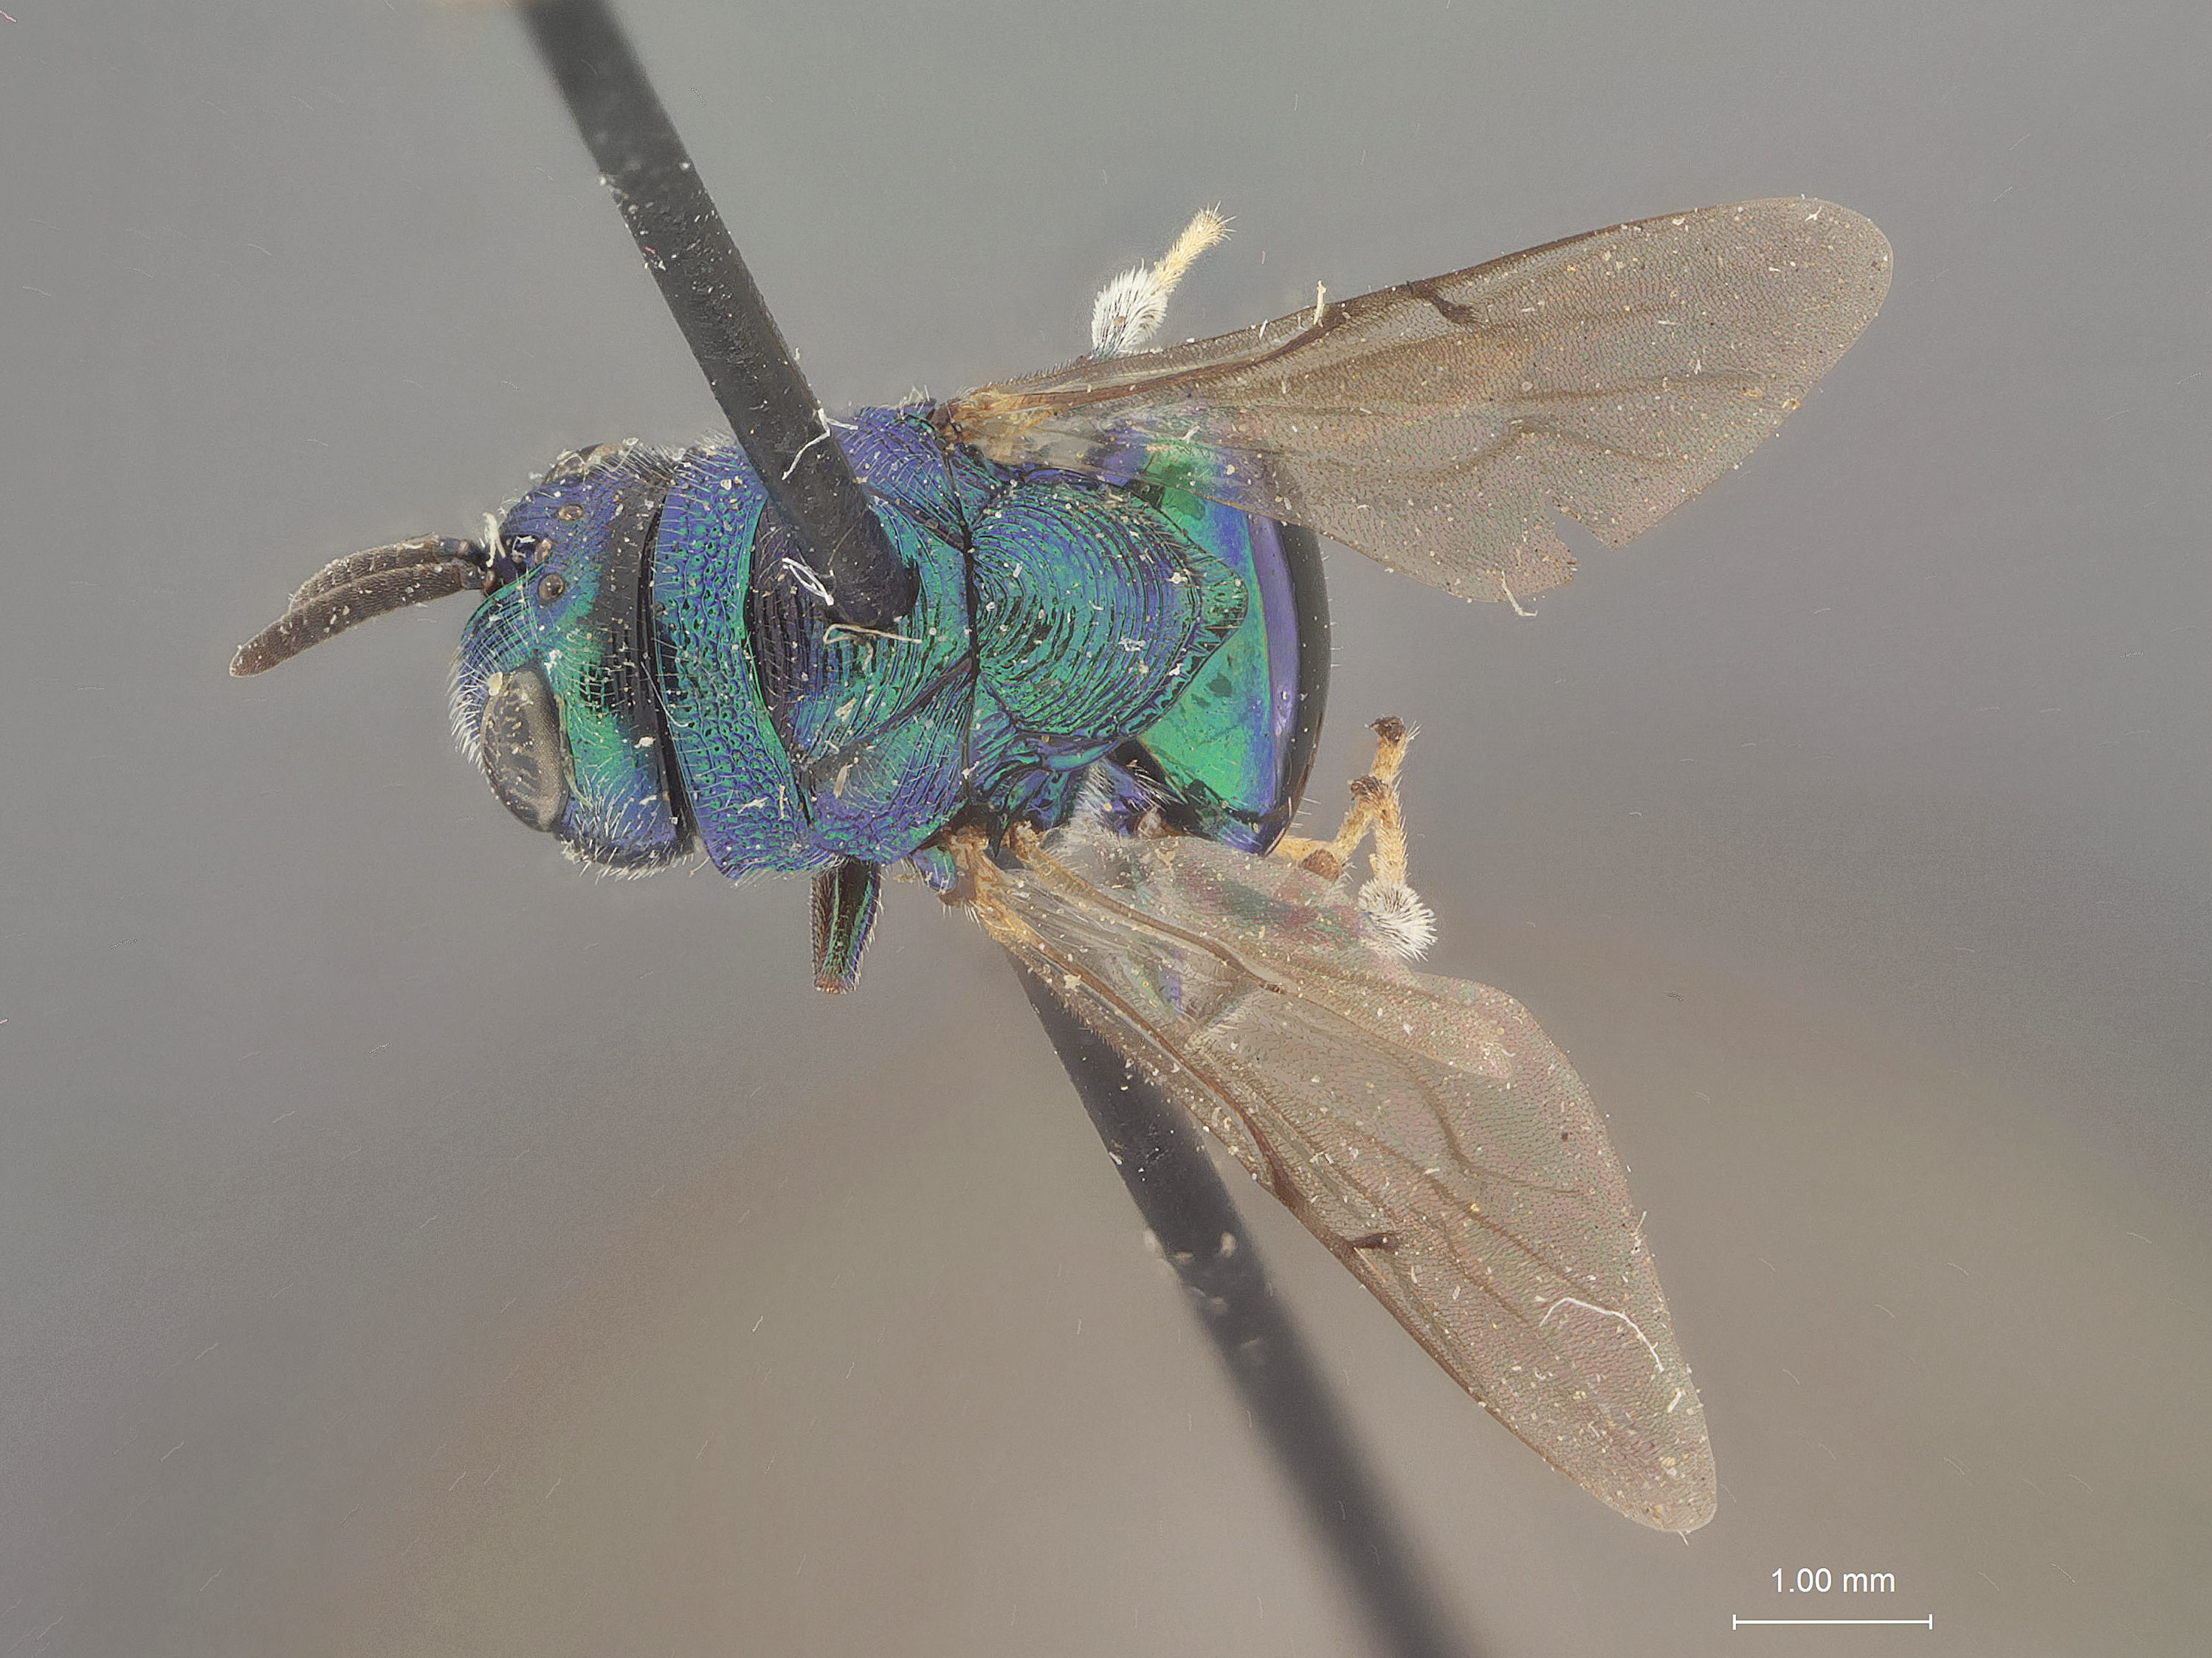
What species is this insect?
Euperilampus ameca
